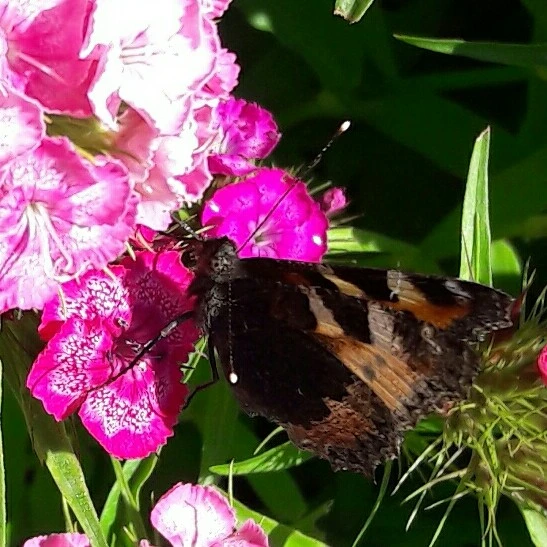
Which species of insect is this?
Aglais urticae
